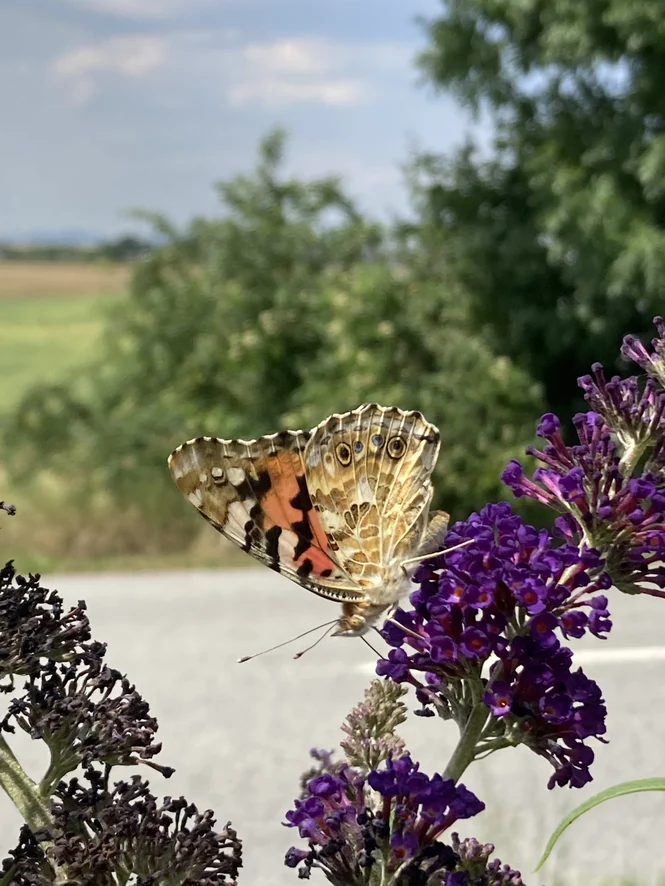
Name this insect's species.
Vanessa cardui
